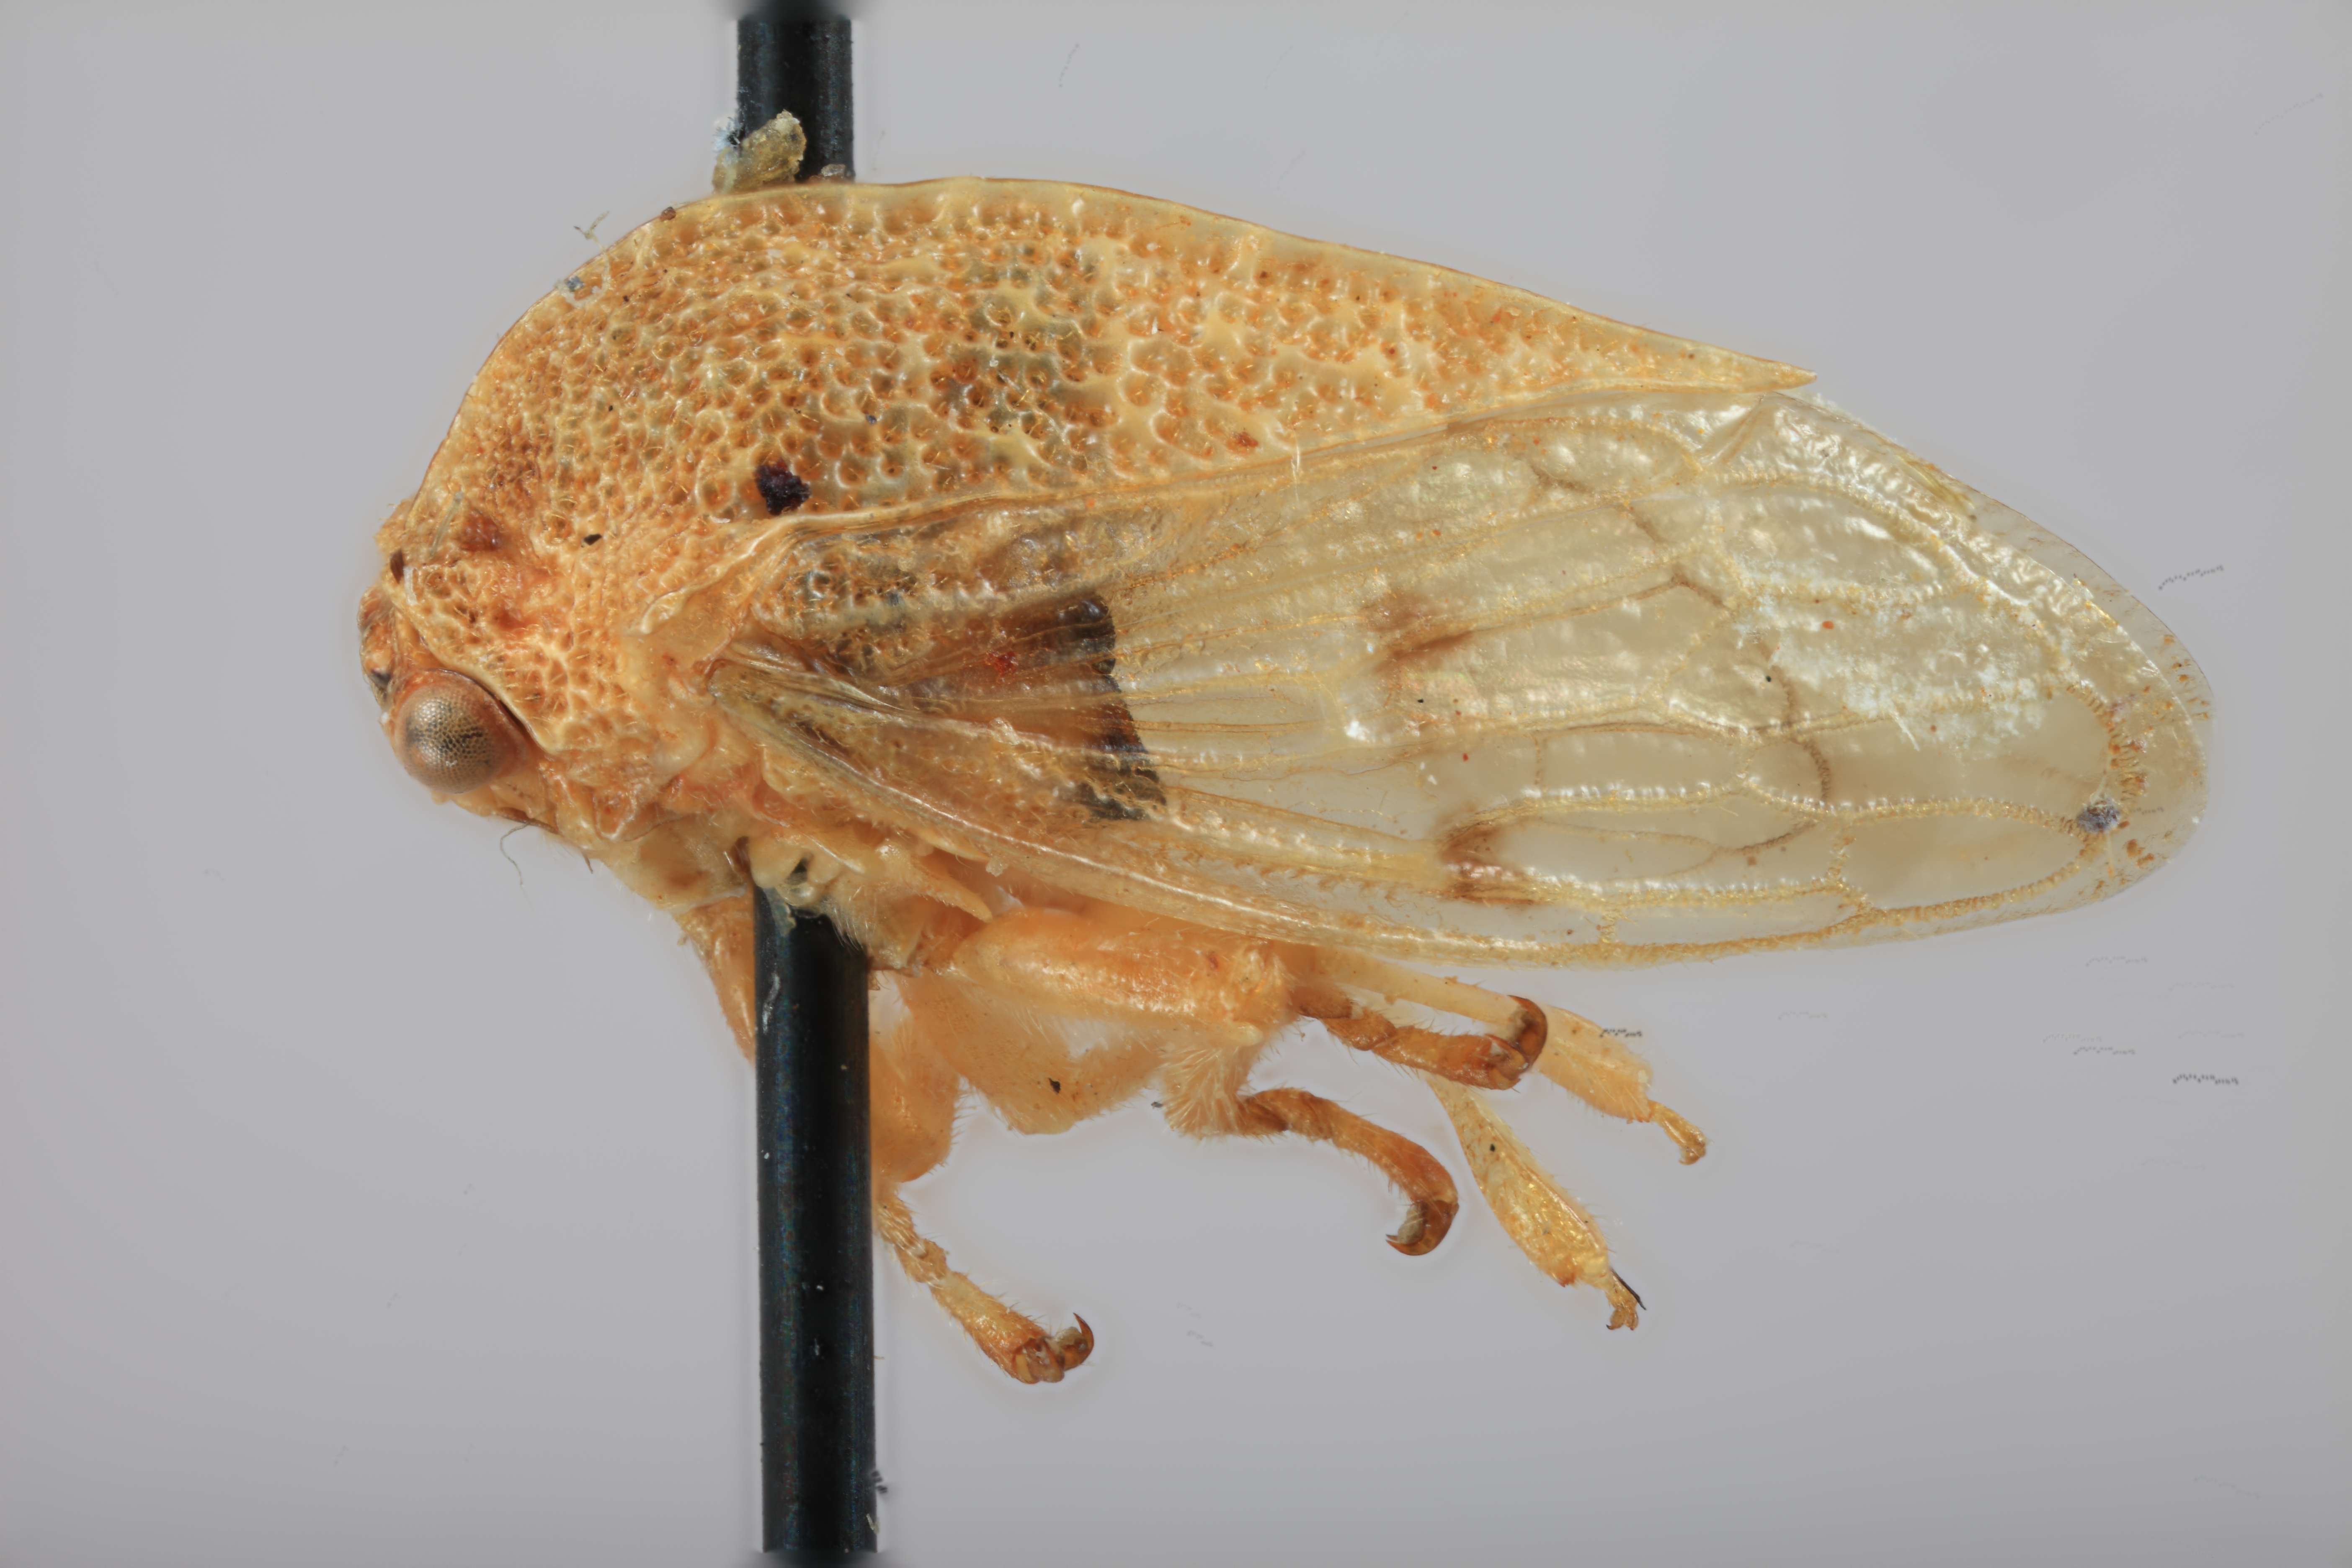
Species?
Ochropepla armedia
